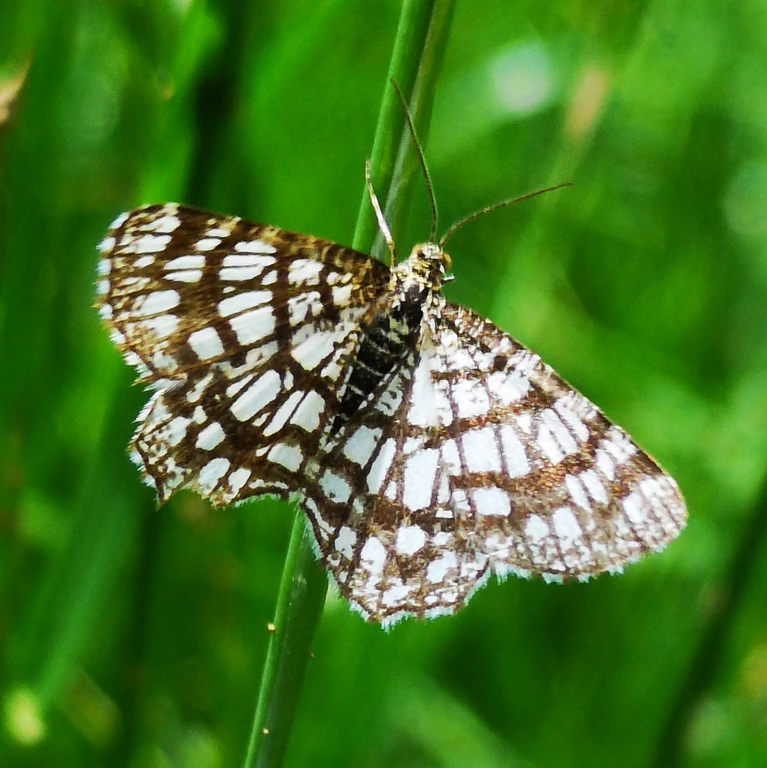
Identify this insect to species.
Chiasmia clathrata
